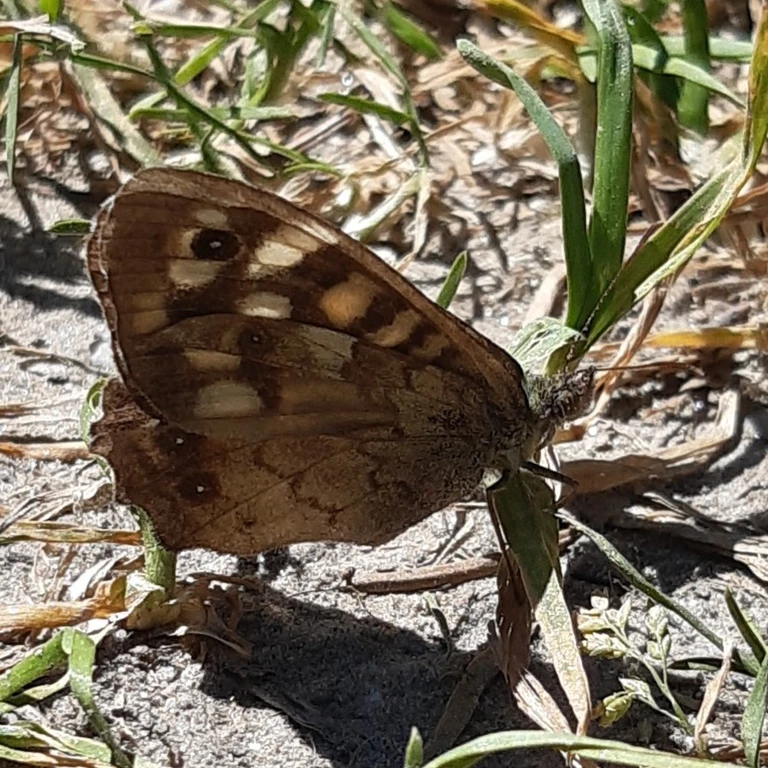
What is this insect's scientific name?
Pararge aegeria
